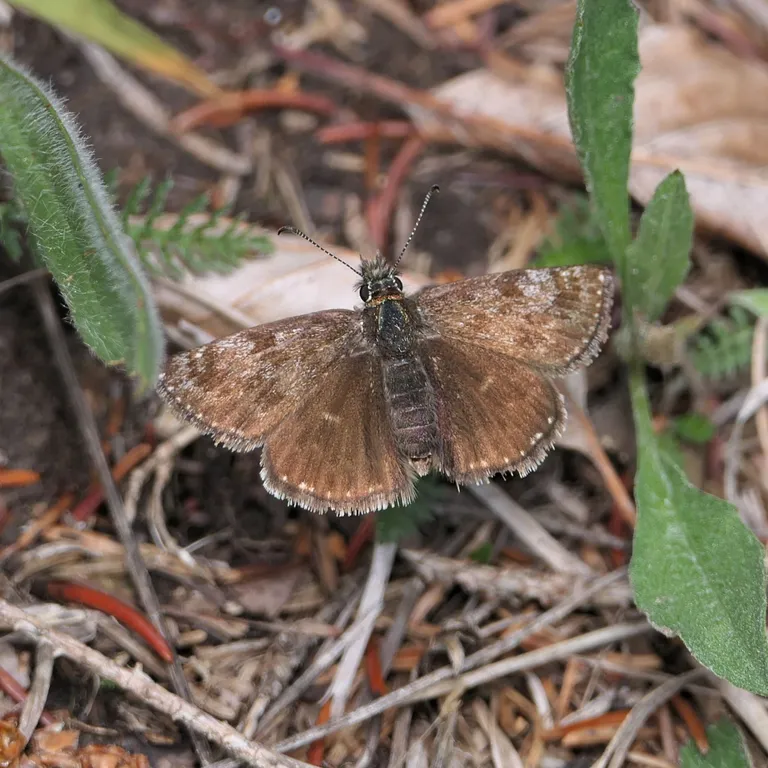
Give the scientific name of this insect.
Erynnis tages
